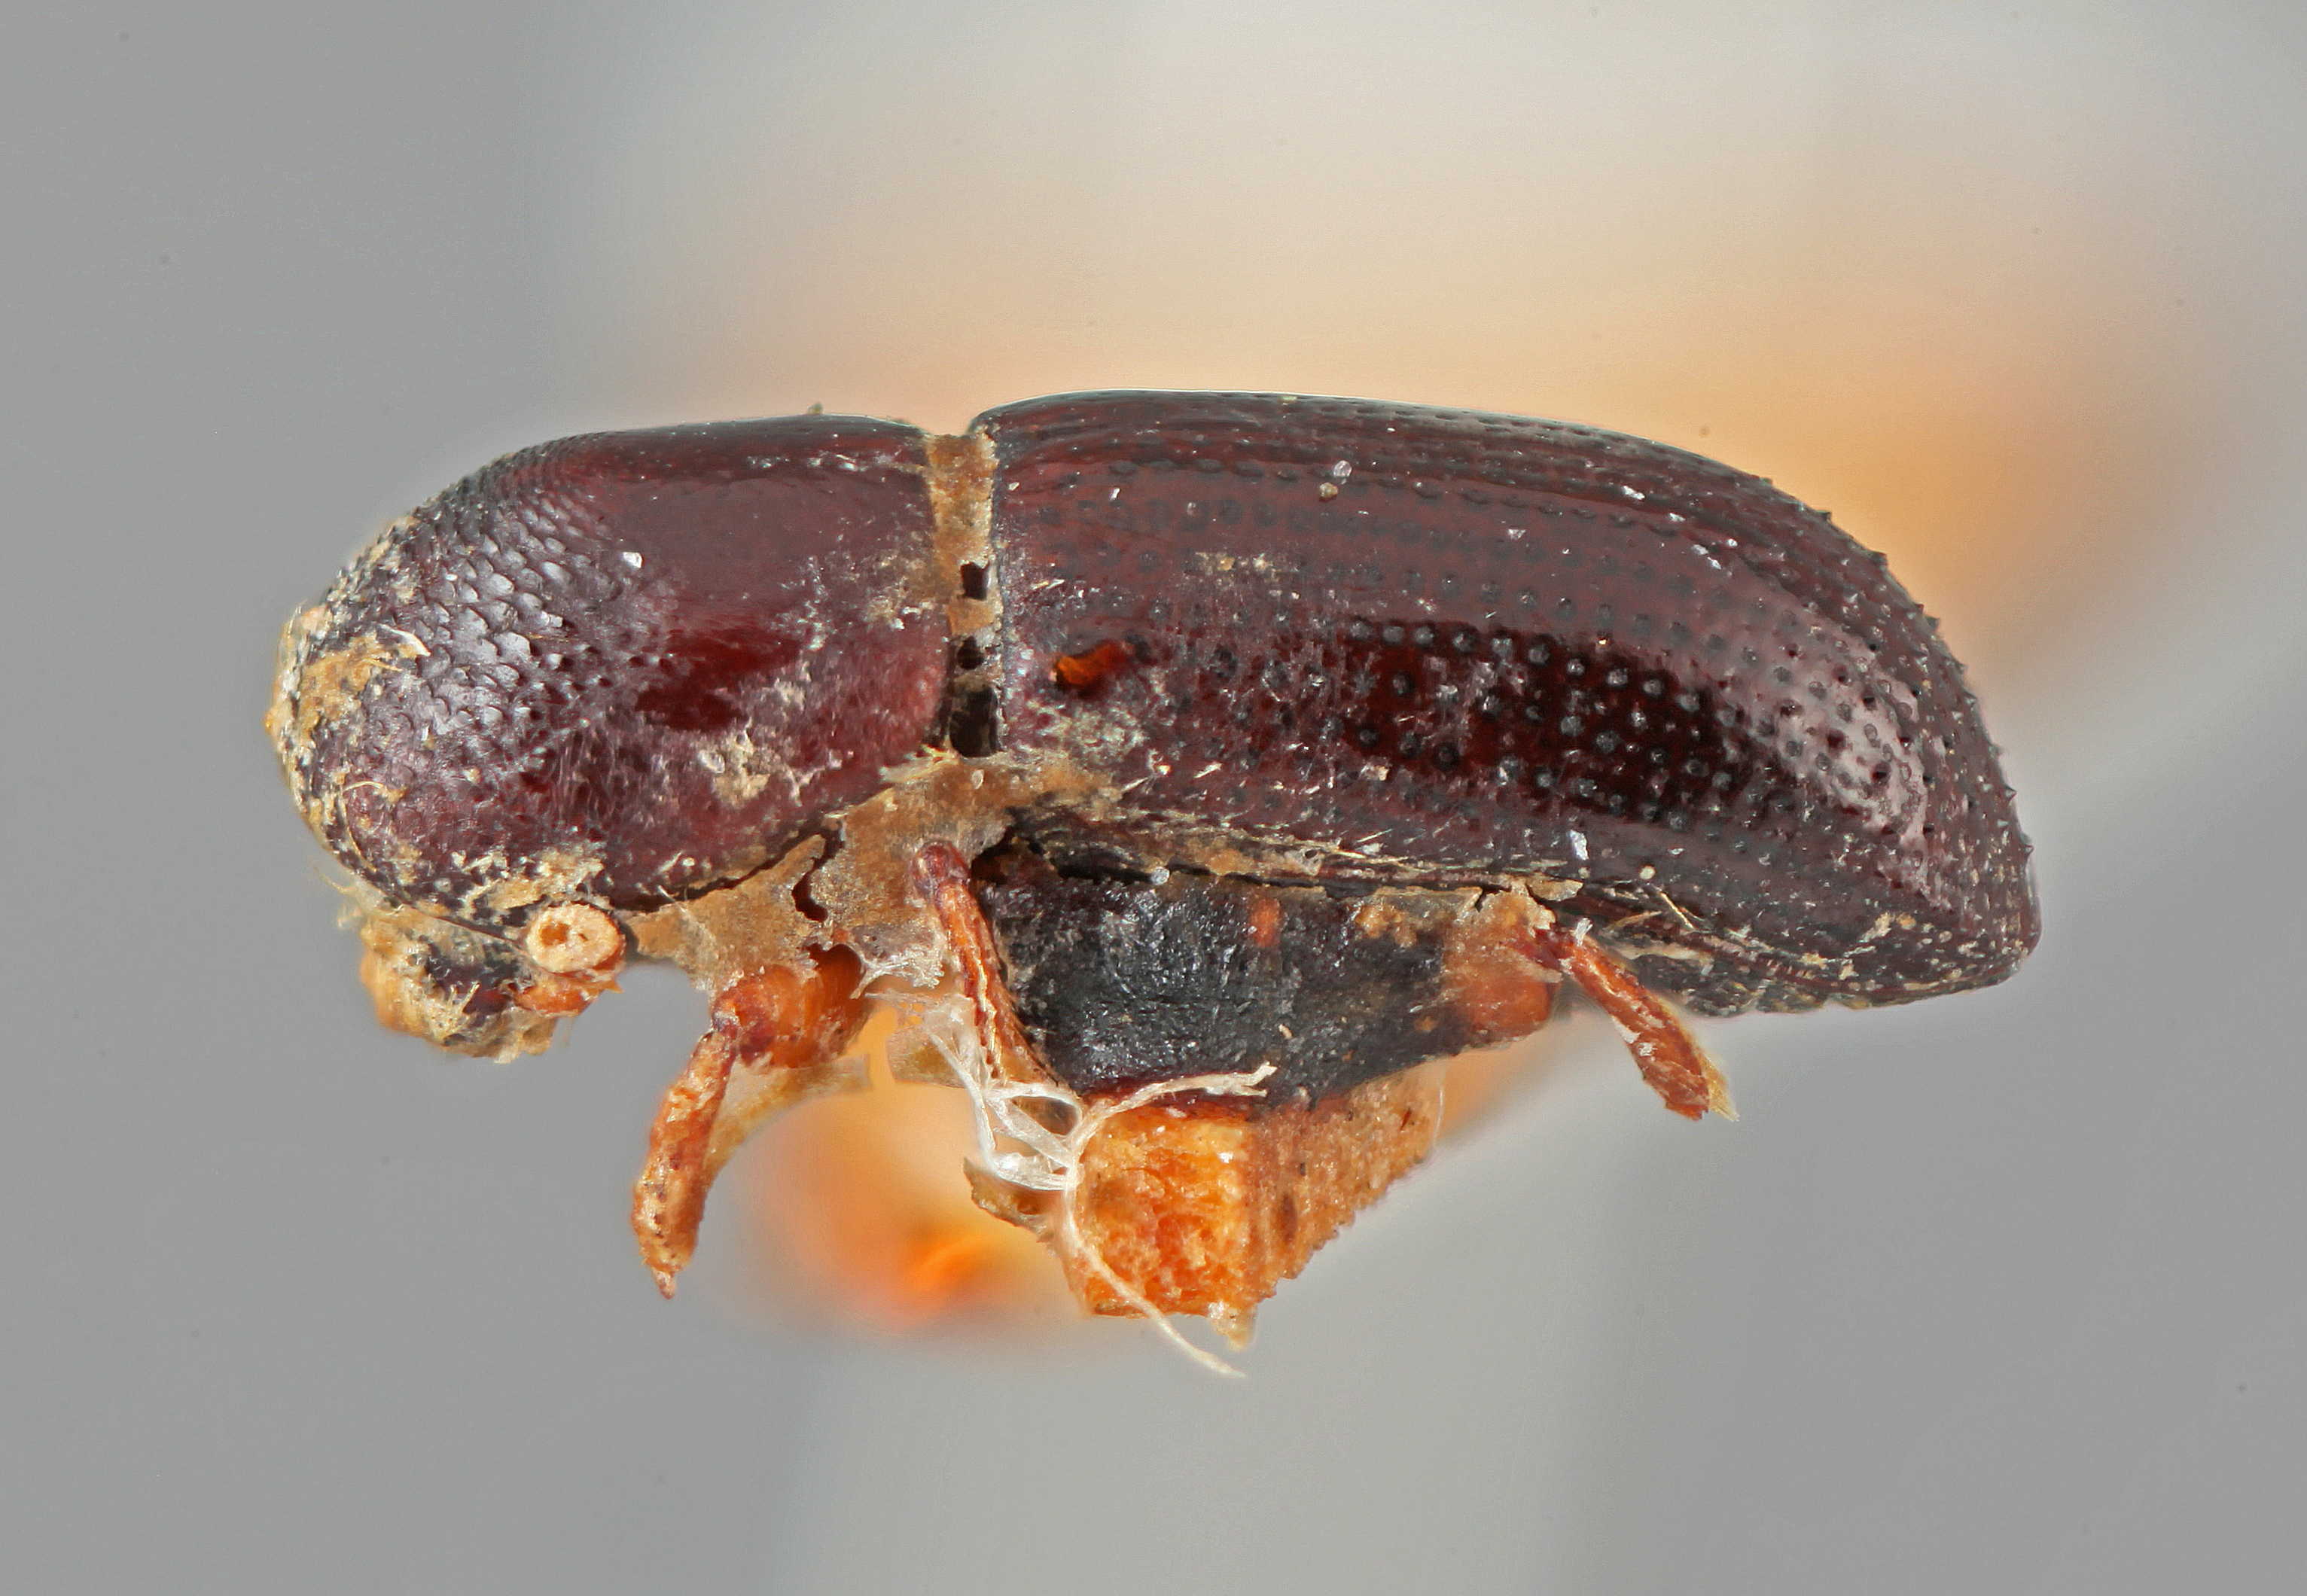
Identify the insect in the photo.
Xyleborus rufipes
